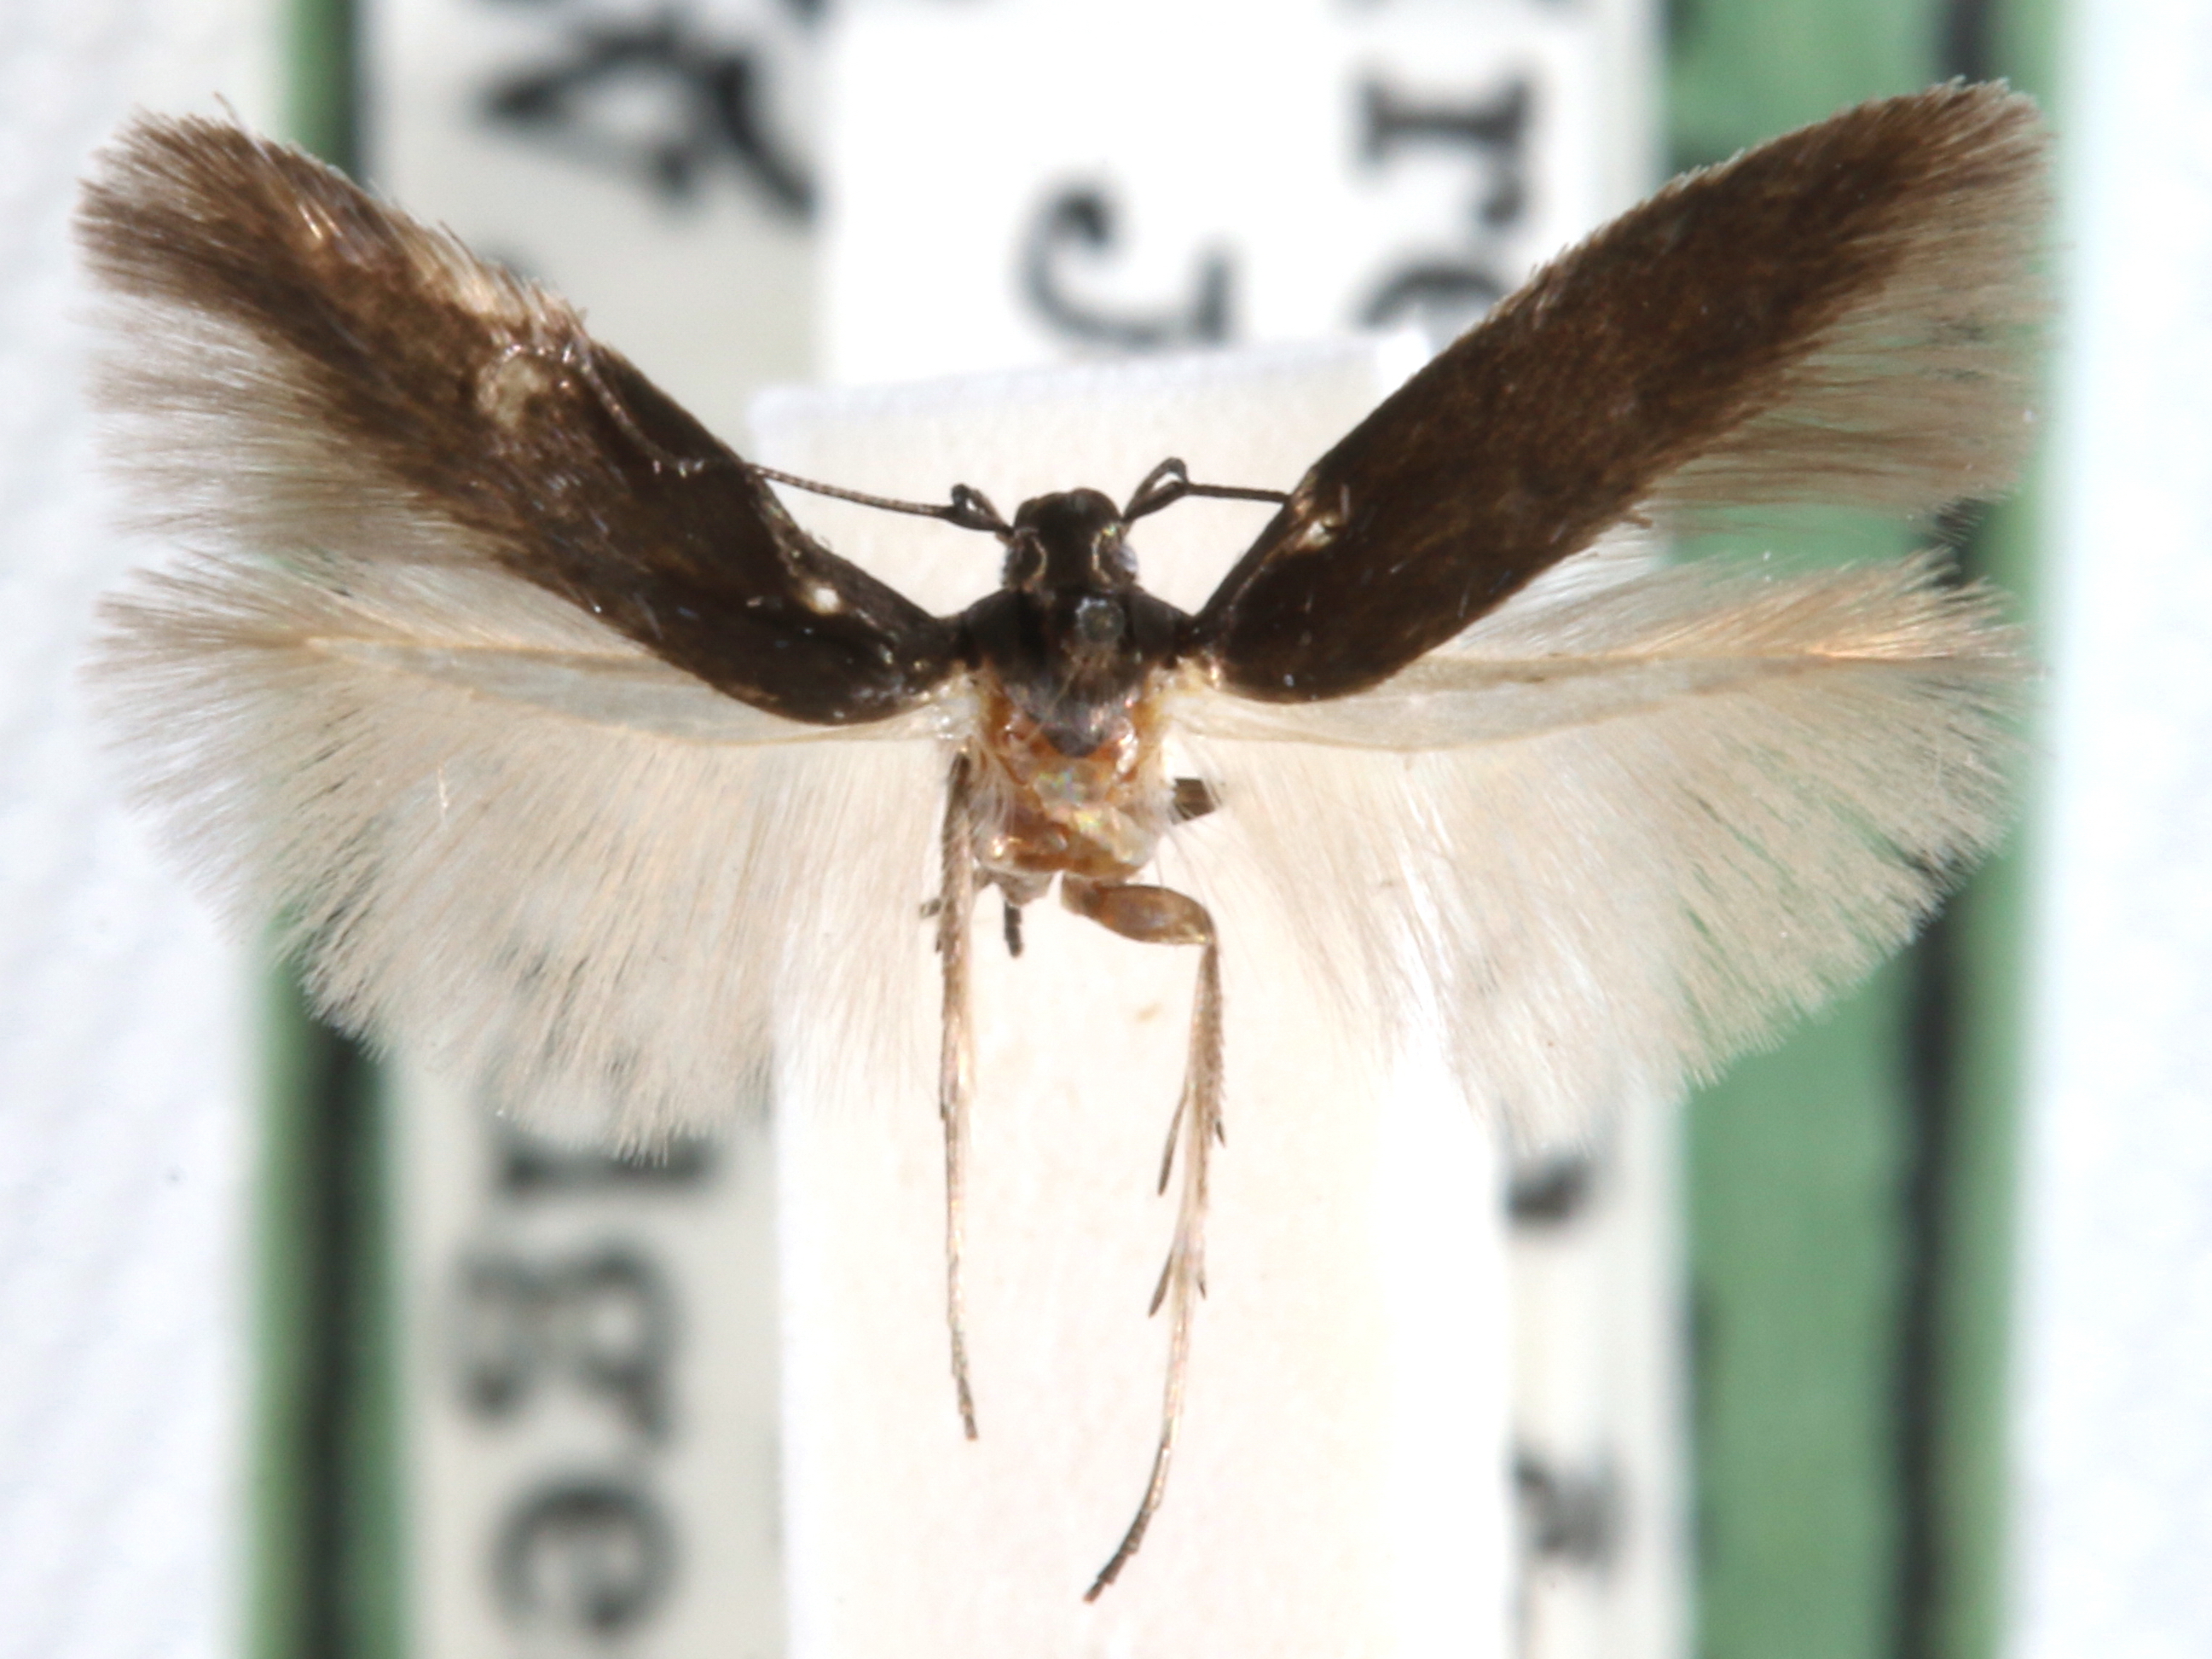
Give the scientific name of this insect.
Periploca juniperi
